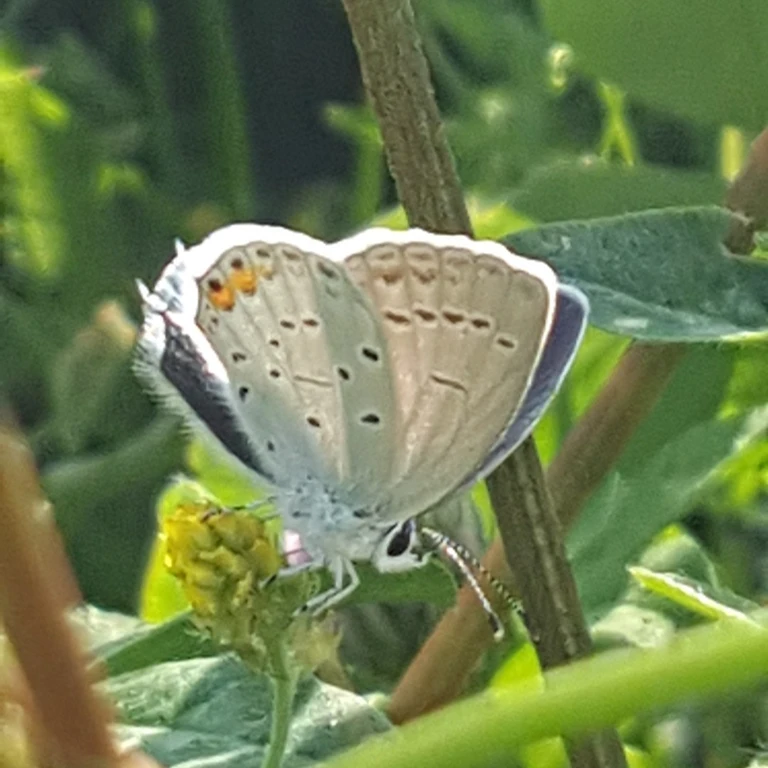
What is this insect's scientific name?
Cupido argiades (also Elkalyce argiades)
